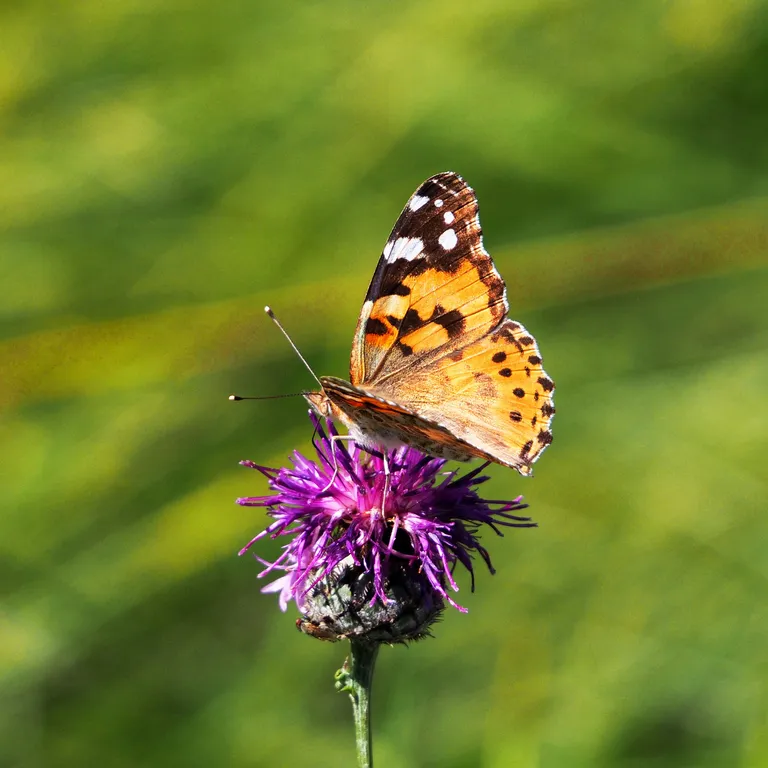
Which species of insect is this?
Vanessa cardui
